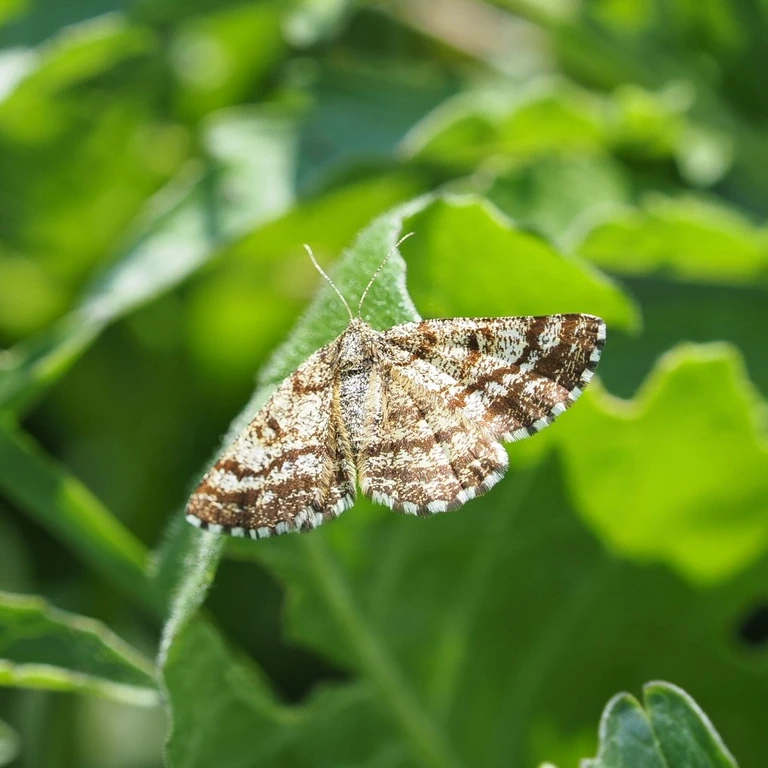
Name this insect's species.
Ematurga atomaria
